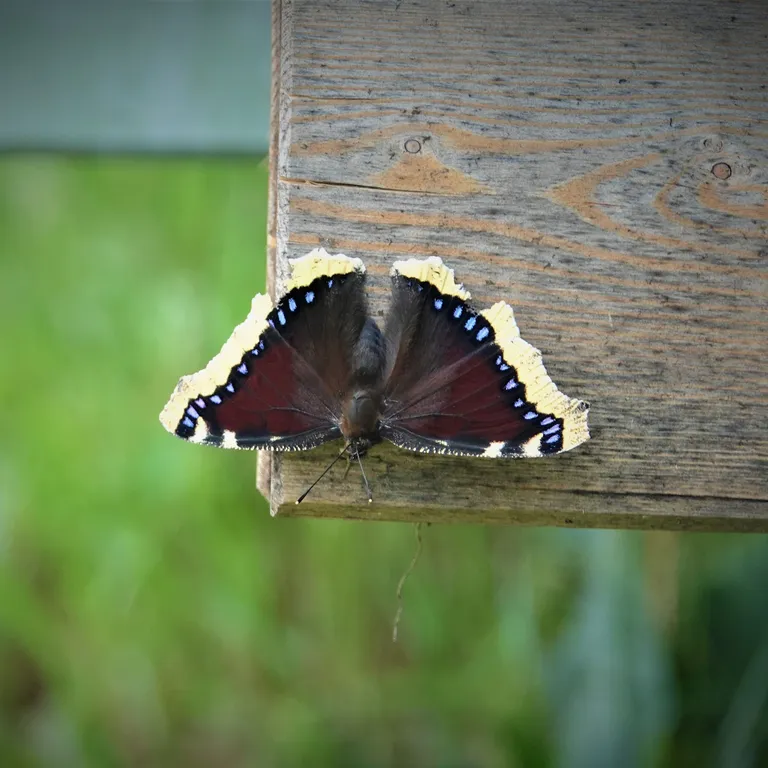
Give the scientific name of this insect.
Nymphalis antiopa
